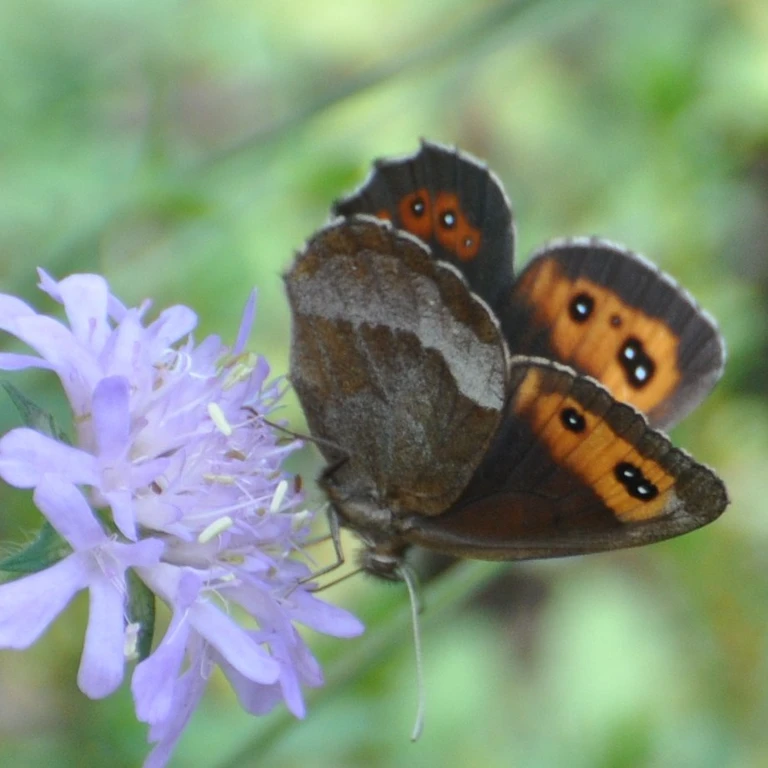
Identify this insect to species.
Erebia aethiops
